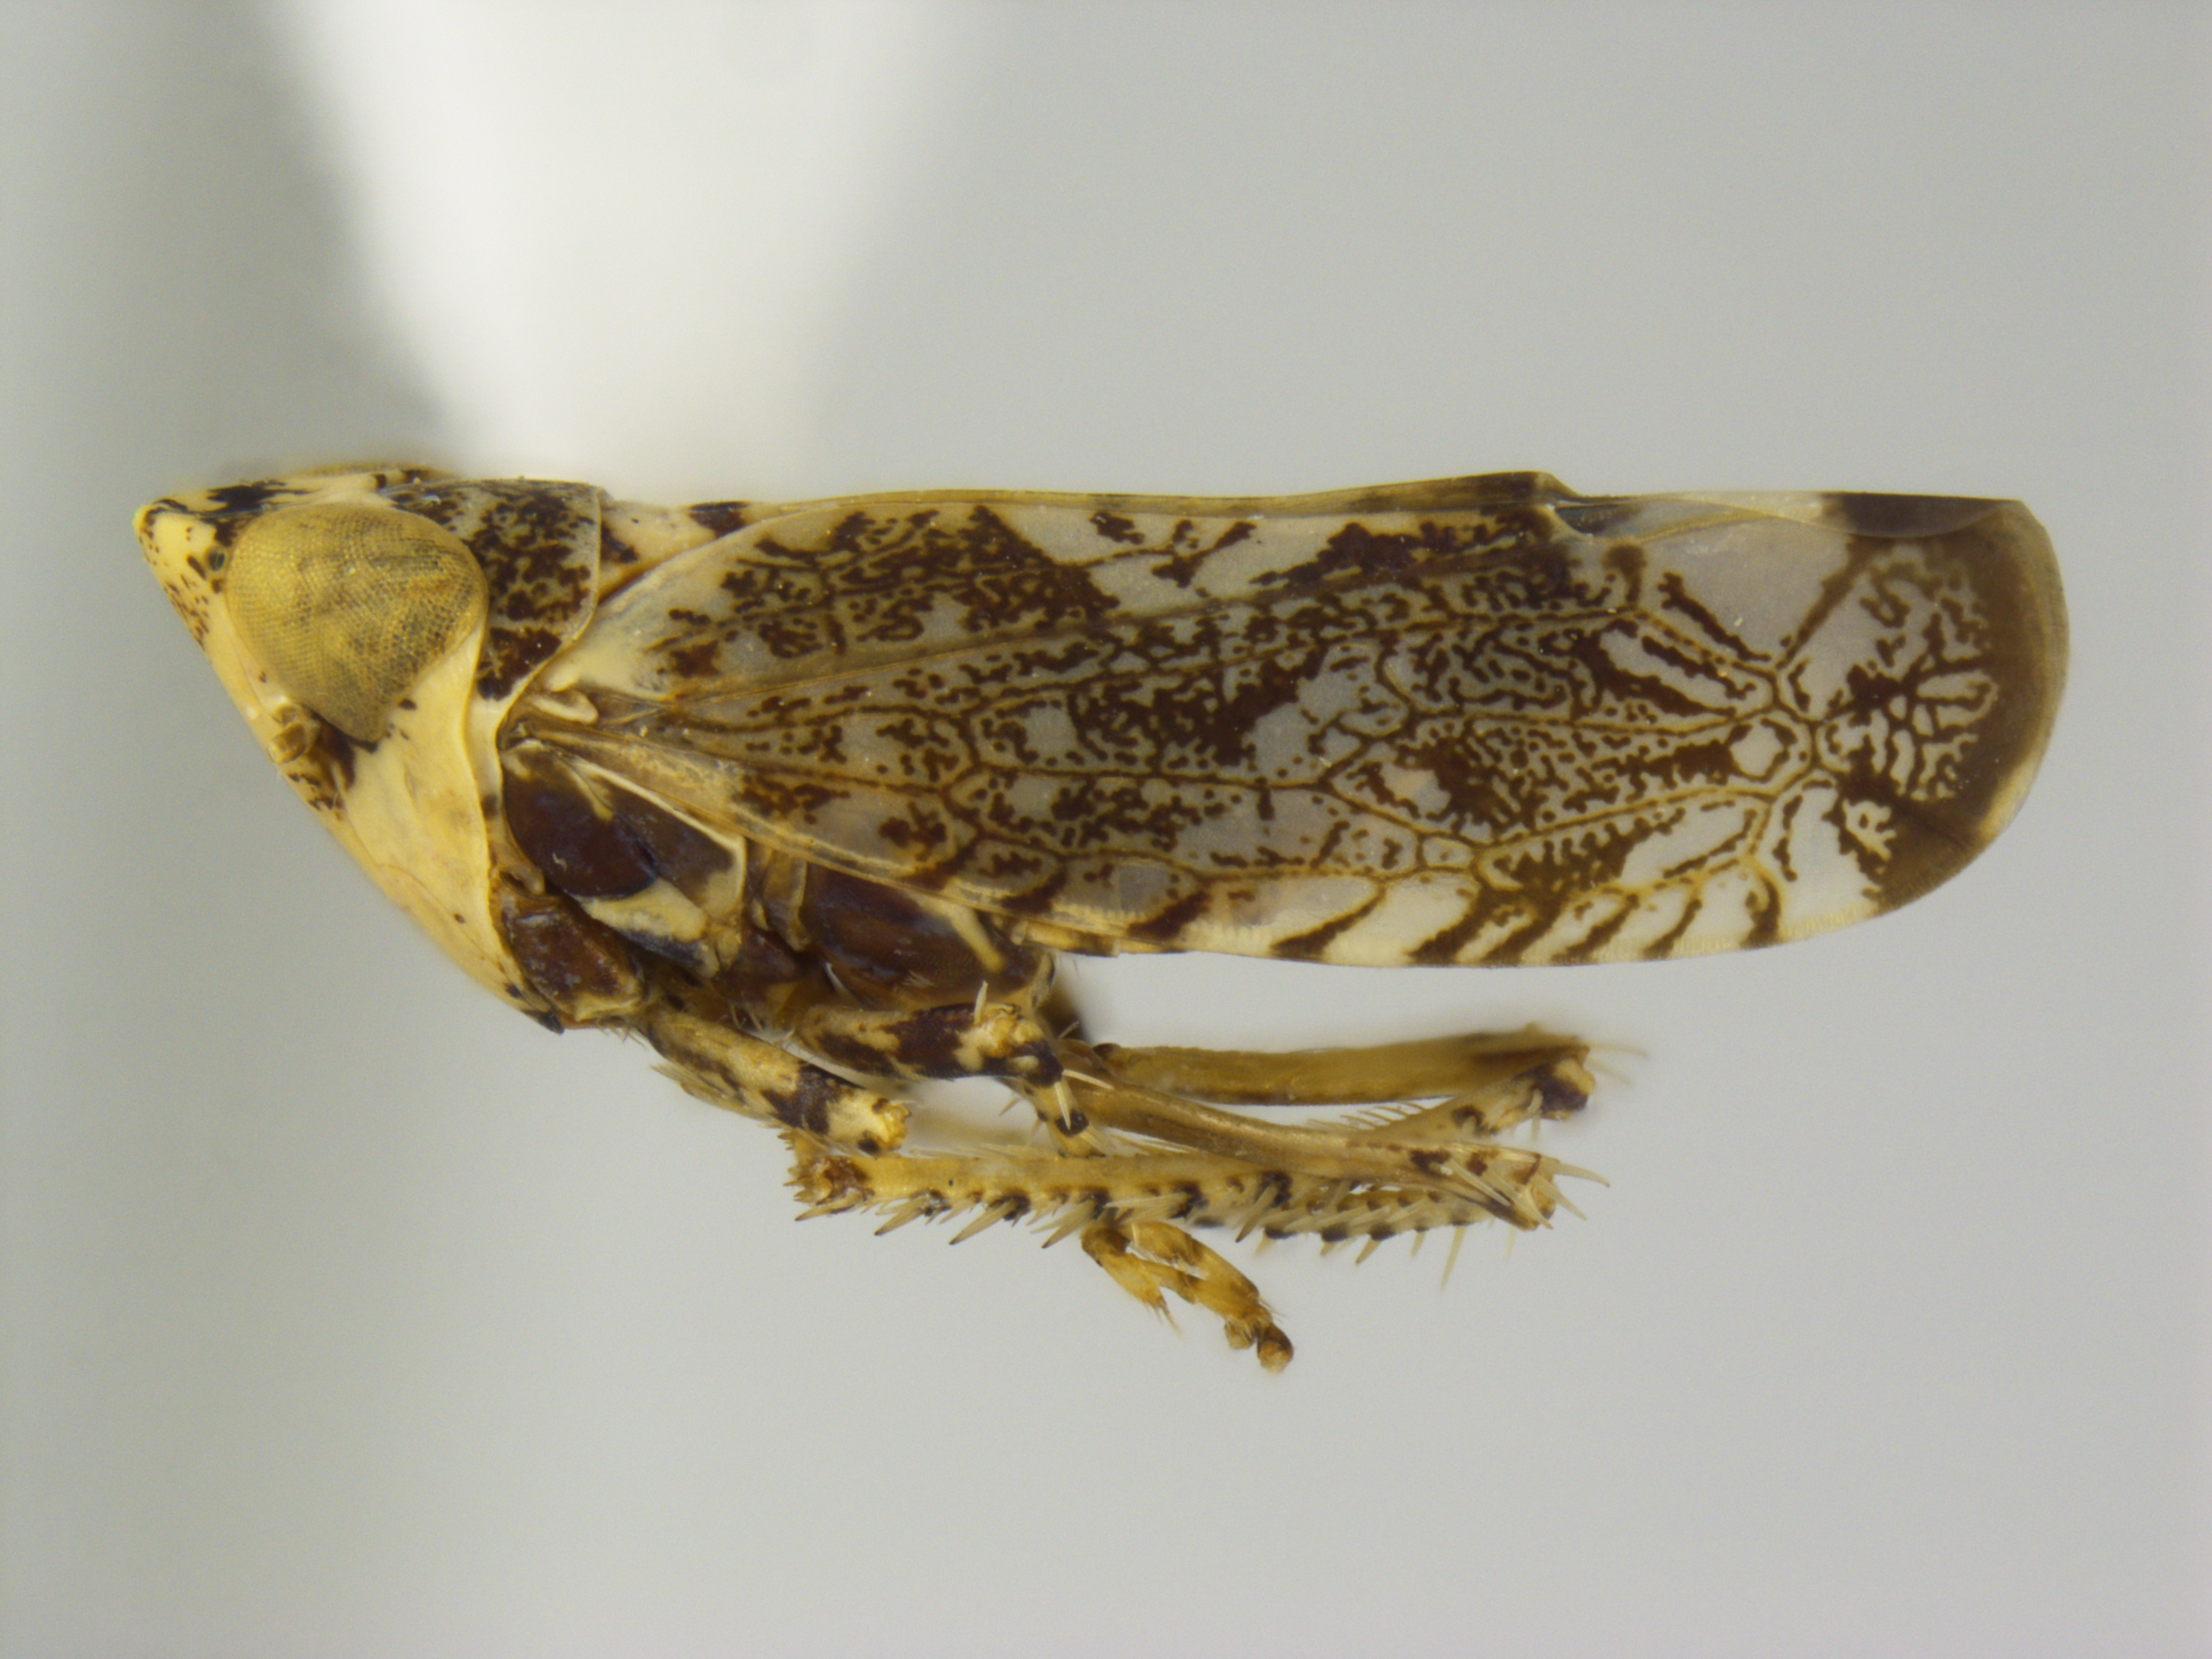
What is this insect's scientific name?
Scaphytopius speciosus
